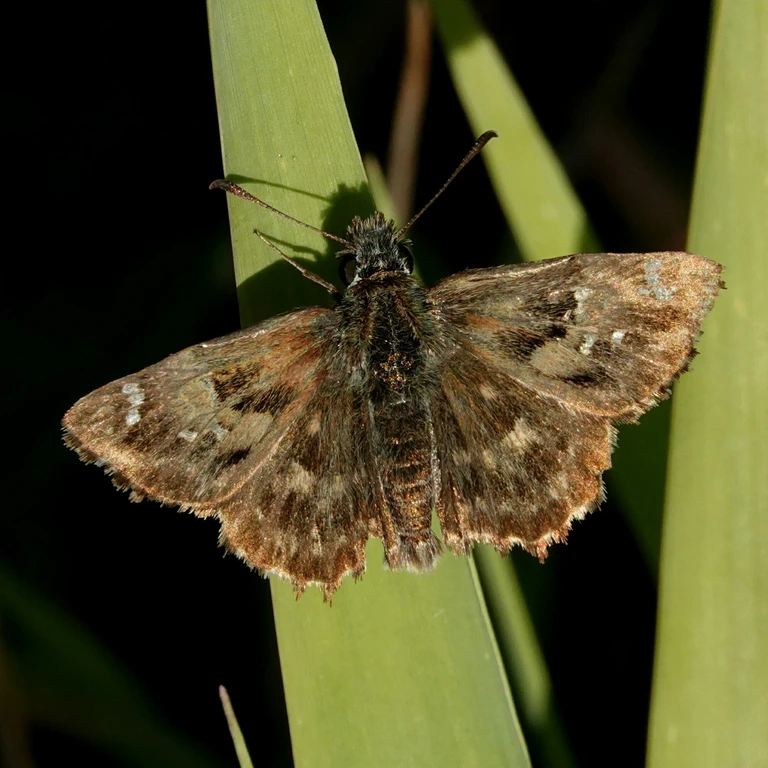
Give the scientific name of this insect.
Carcharodus alceae
